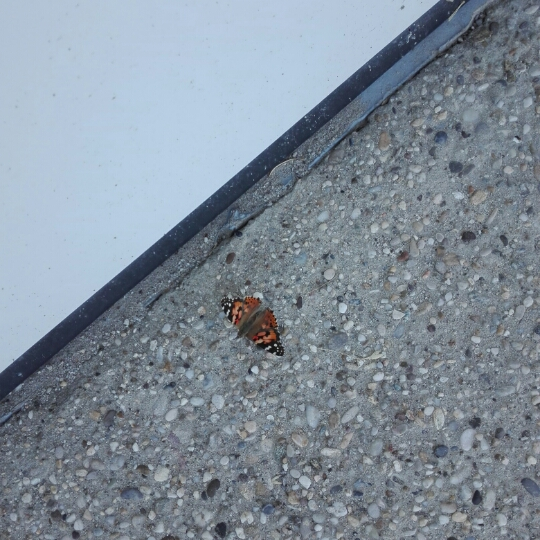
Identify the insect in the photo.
Vanessa cardui
